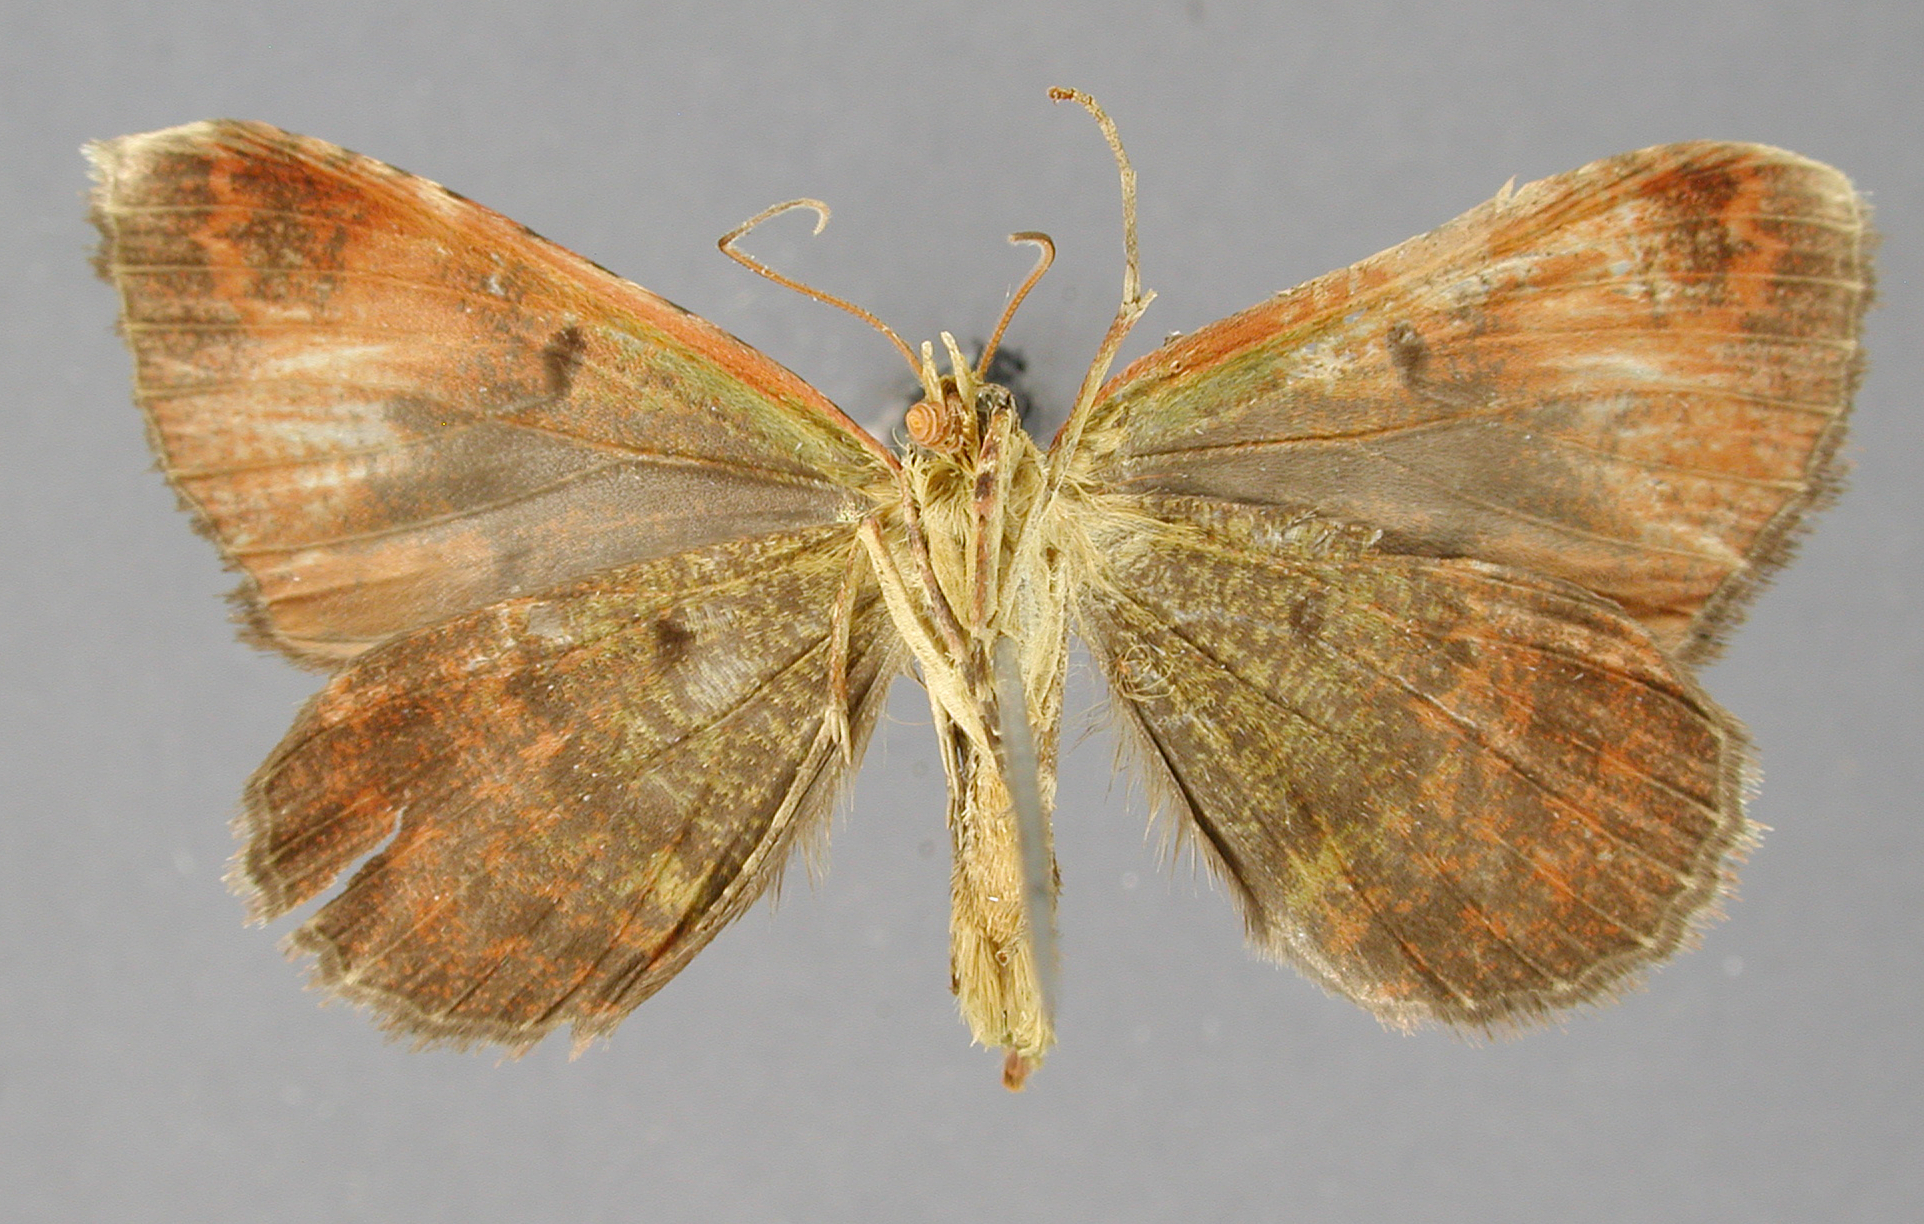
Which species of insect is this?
Eriopygidia nigrescens
